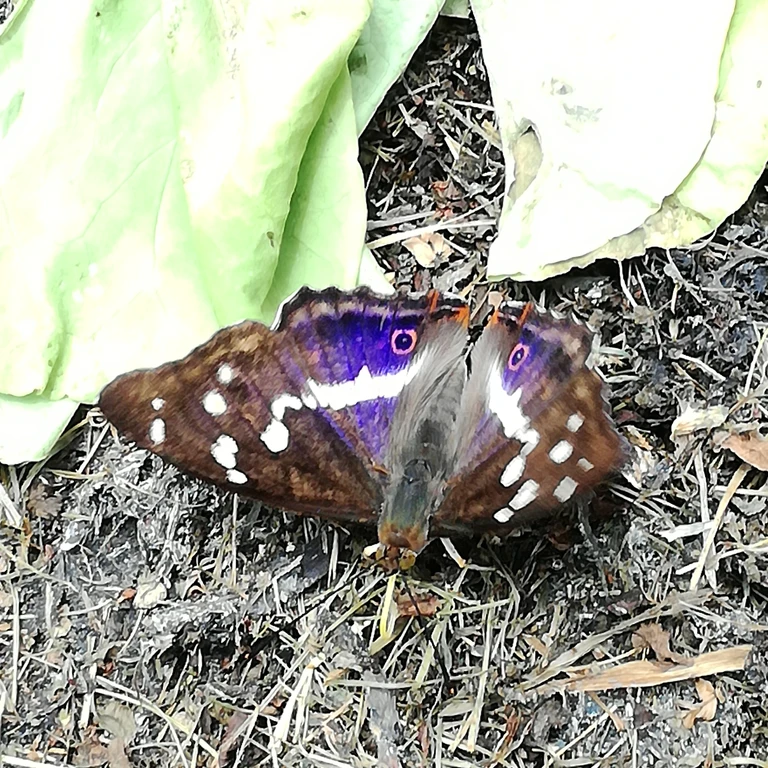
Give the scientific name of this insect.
Apatura iris
